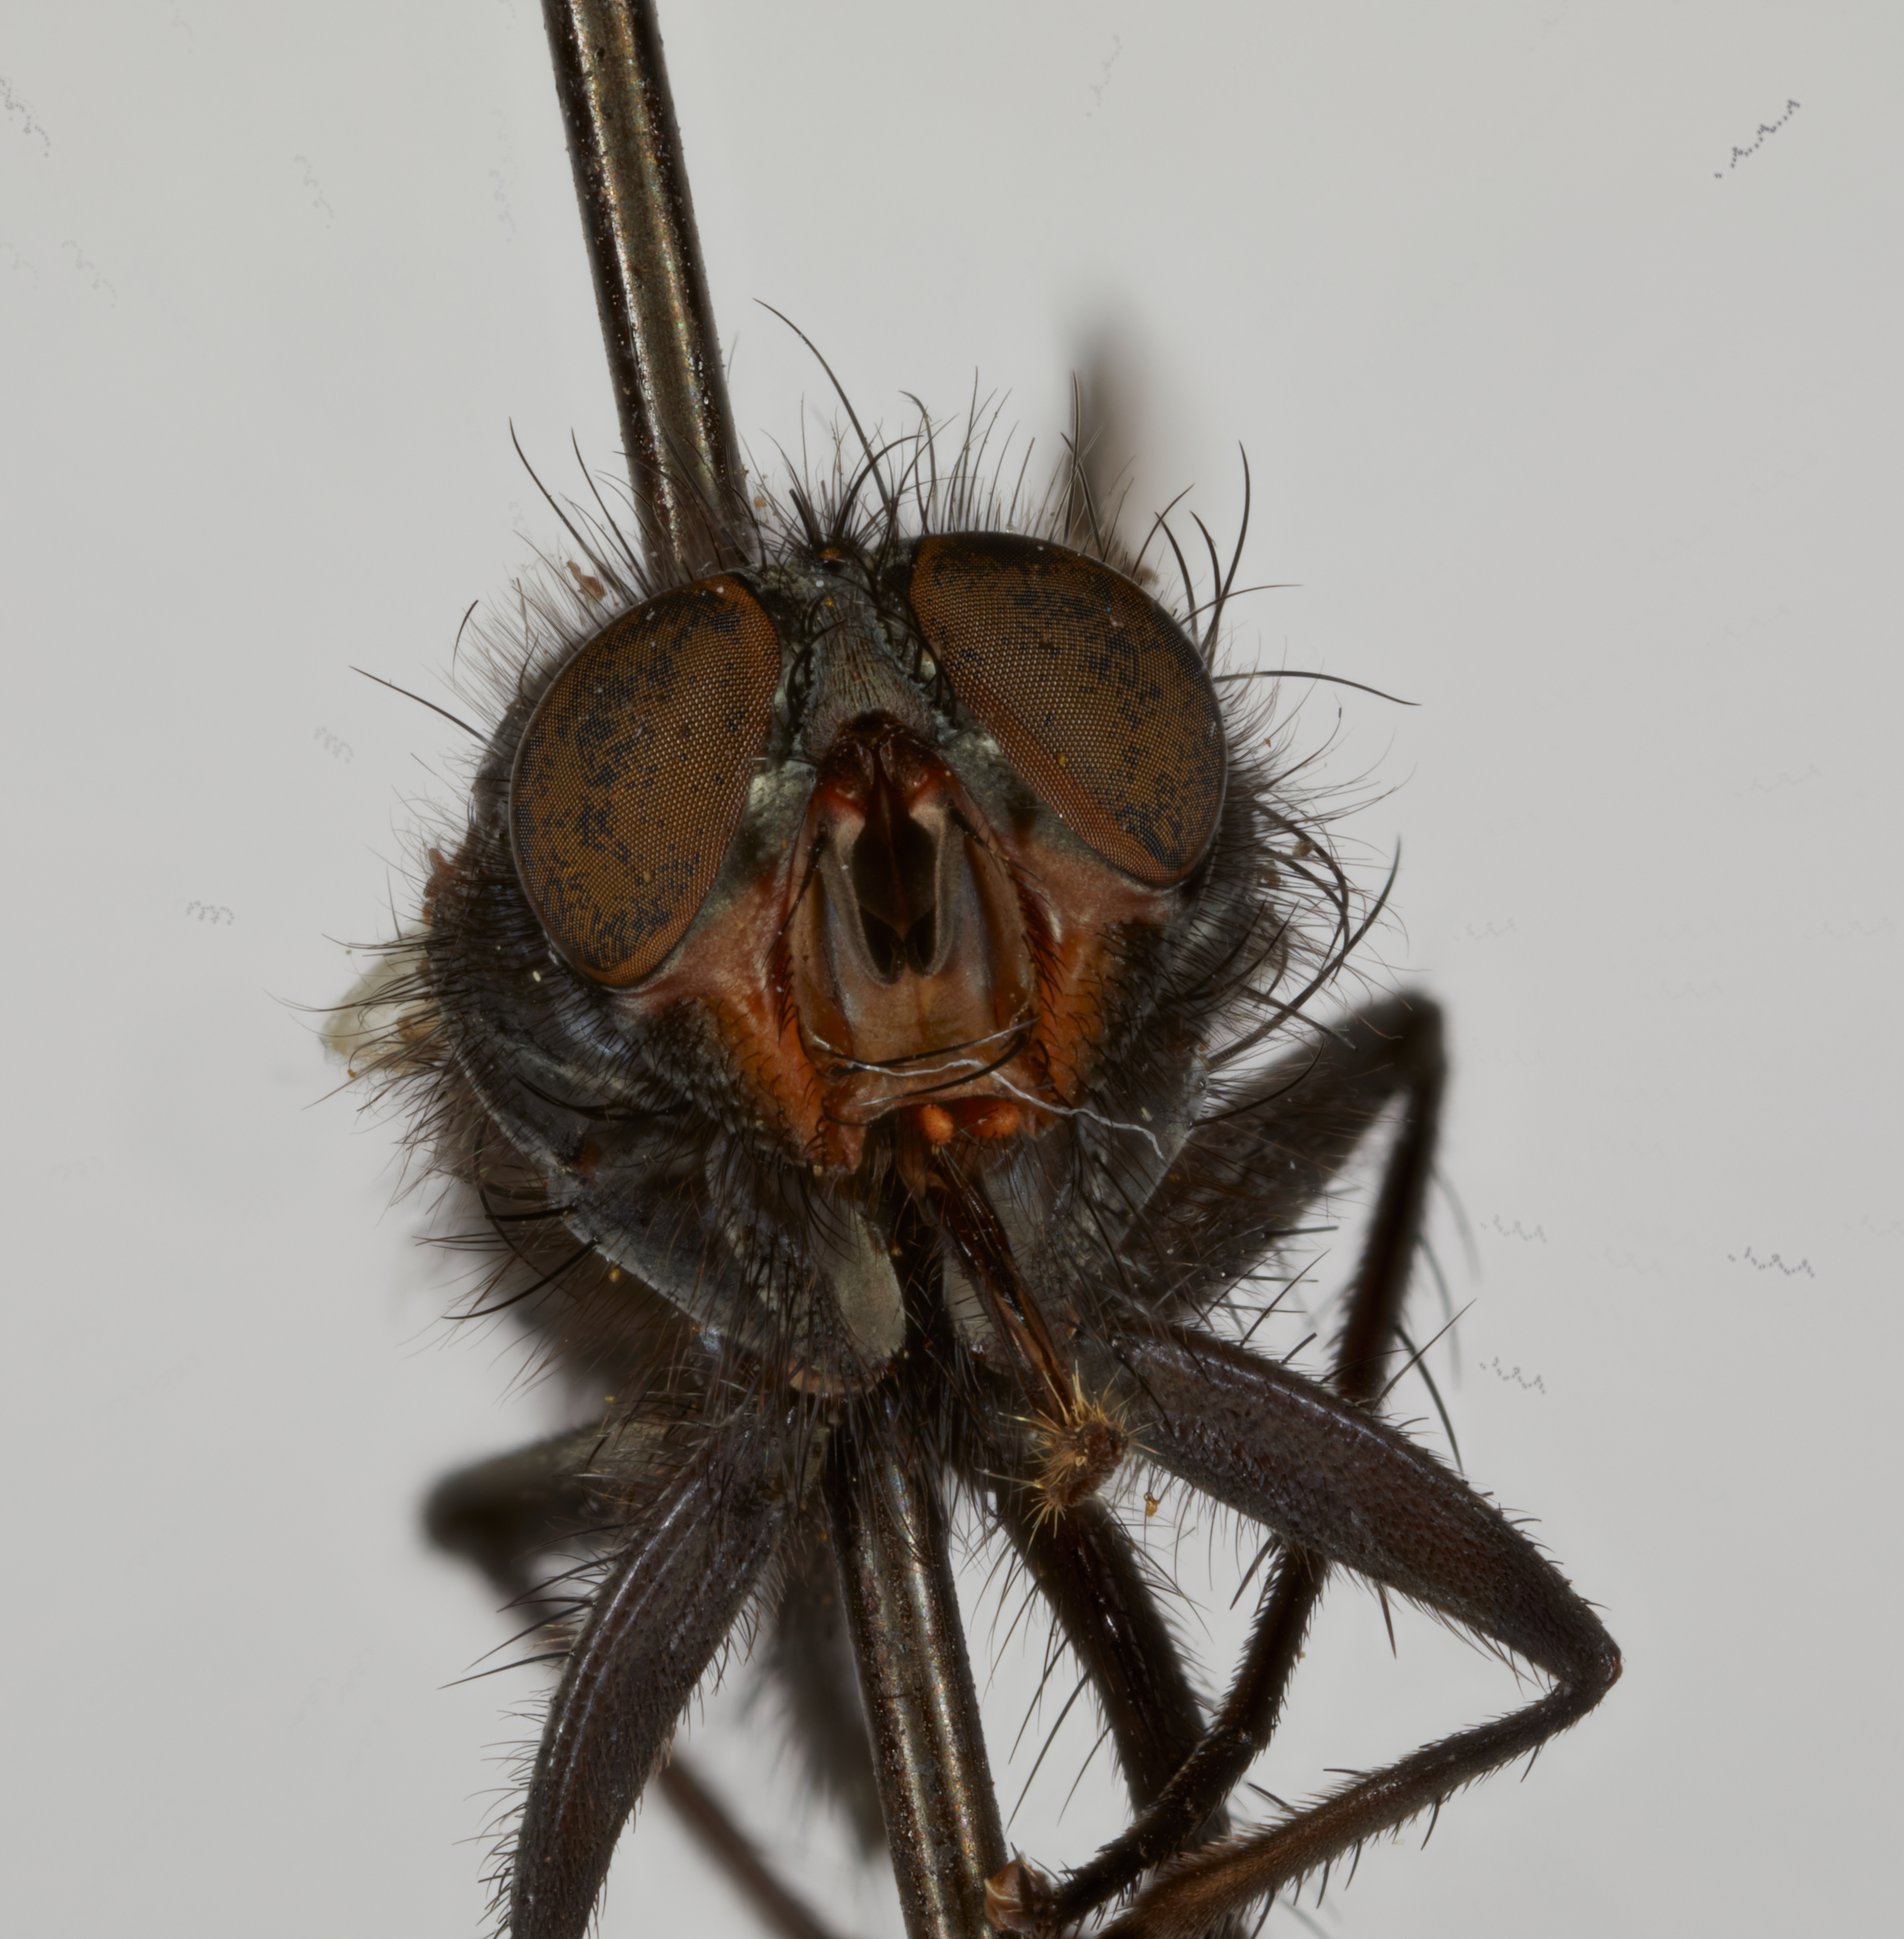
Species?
Acronesia abina
